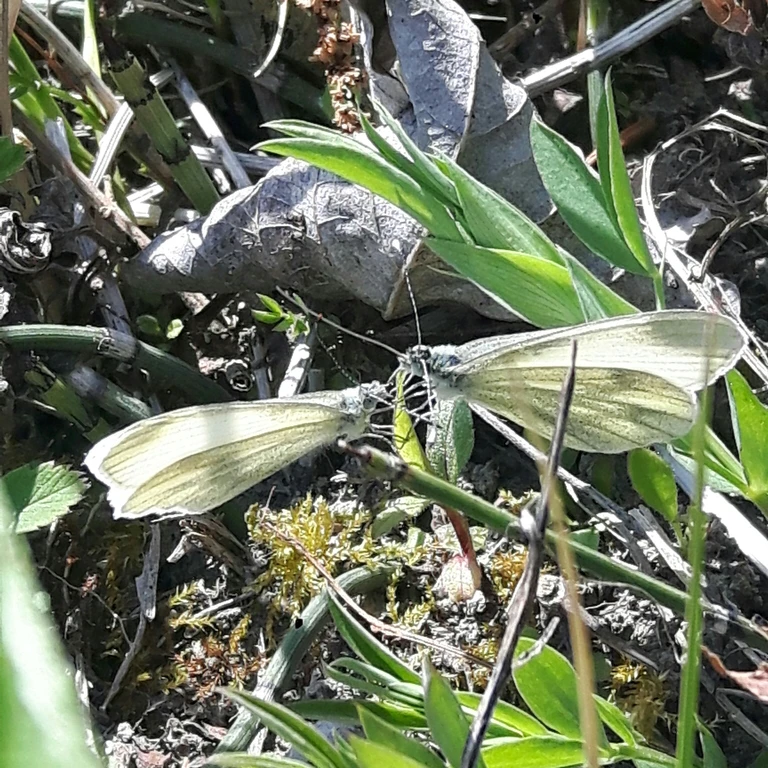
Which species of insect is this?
Leptidea sinapis/juvernica
